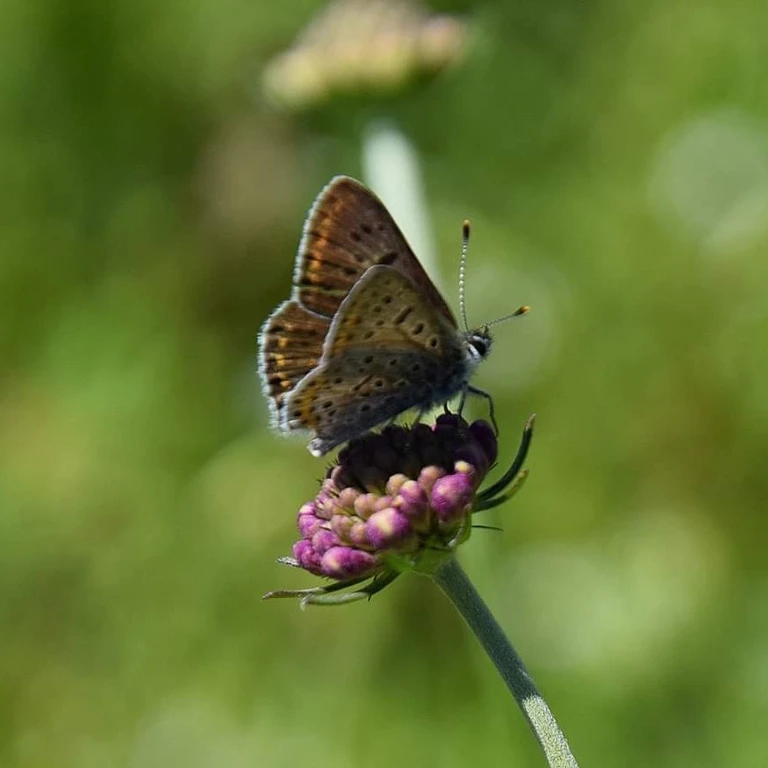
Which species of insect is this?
Lycaena tityrus (also Loweia tityrus)
